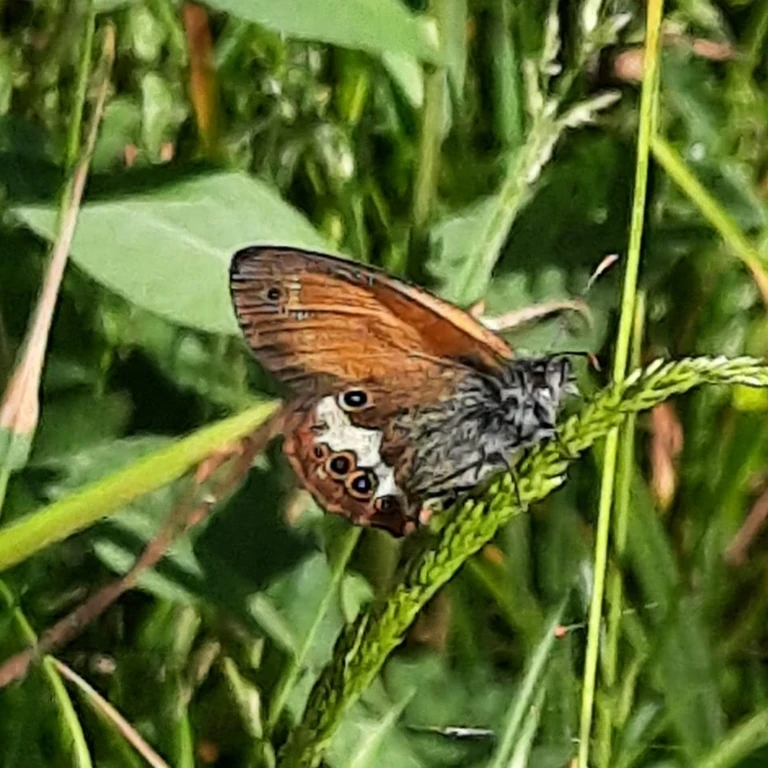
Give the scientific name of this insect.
Coenonympha arcania
